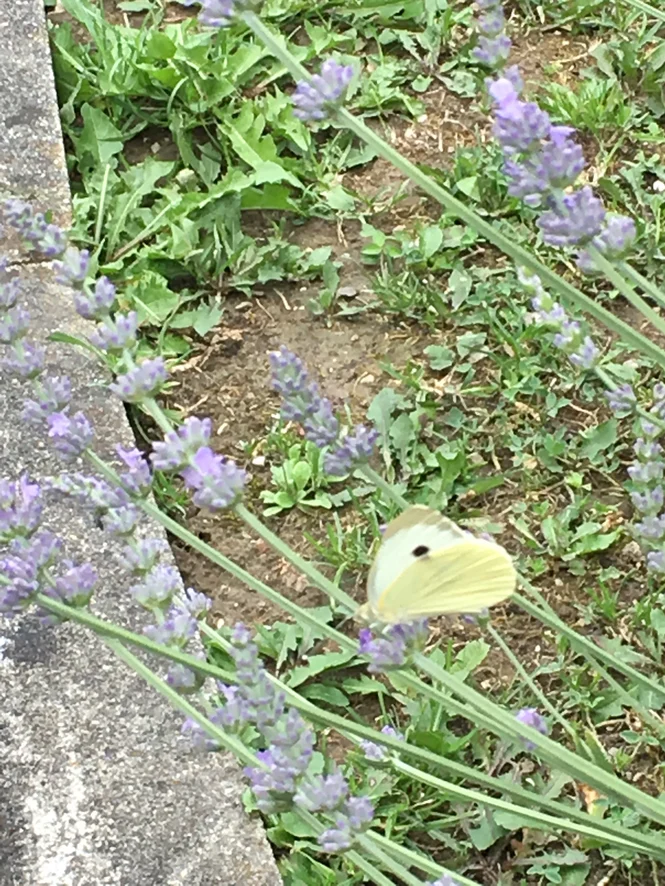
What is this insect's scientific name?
Pieris brassicae
